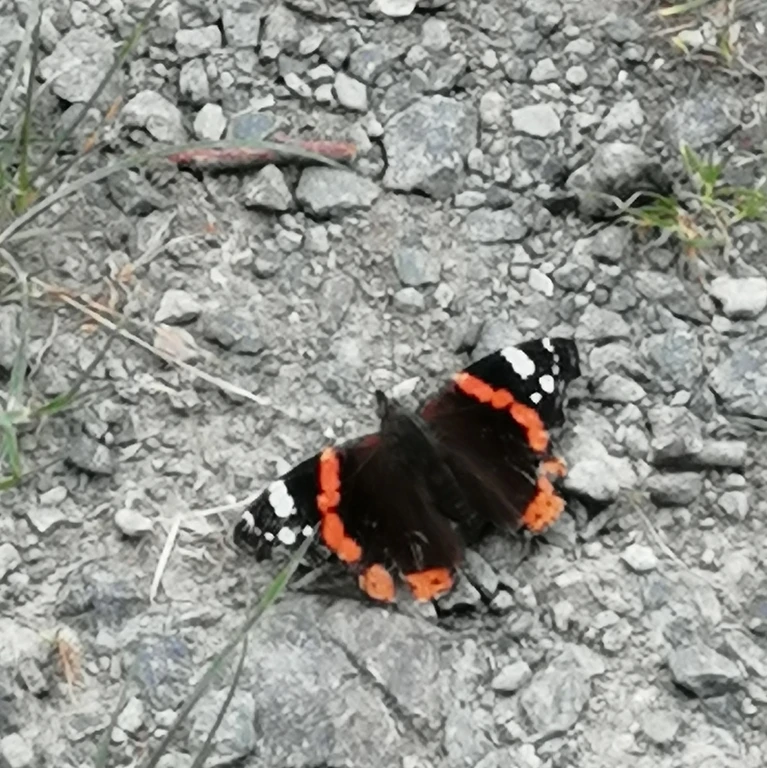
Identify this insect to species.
Vanessa atalanta
